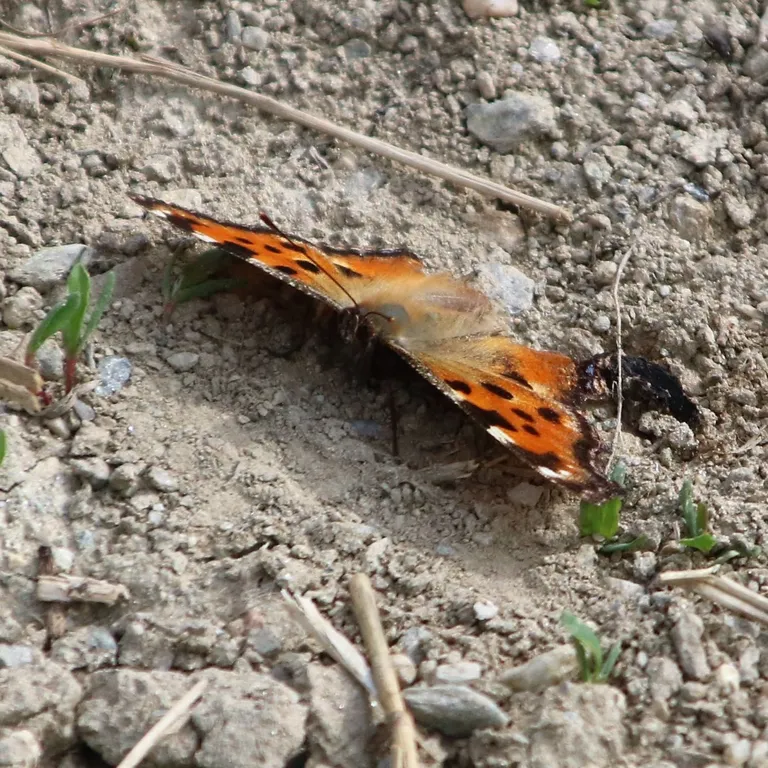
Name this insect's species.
Nymphalis polychloros
